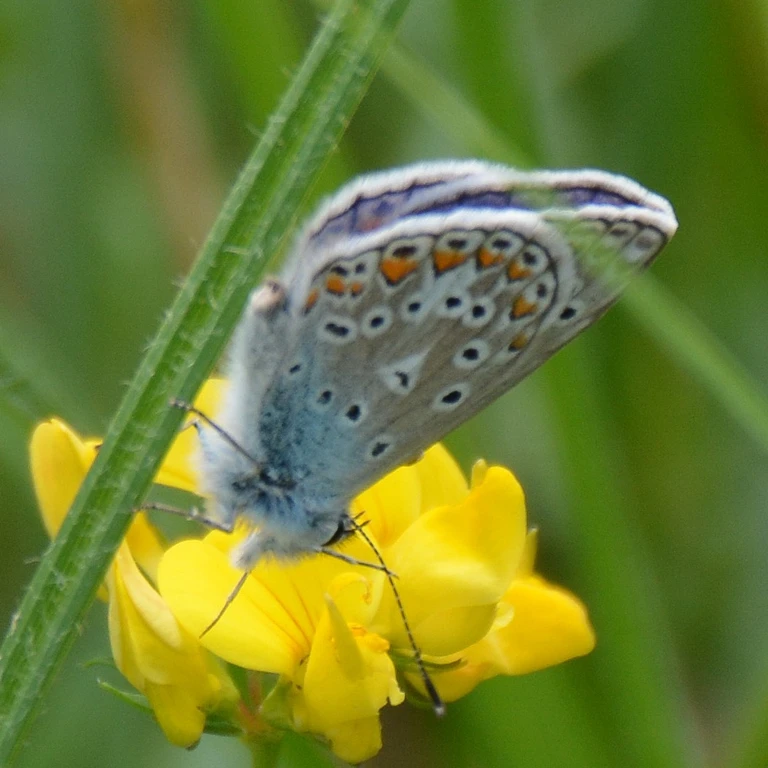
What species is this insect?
Polyommatus icarus
